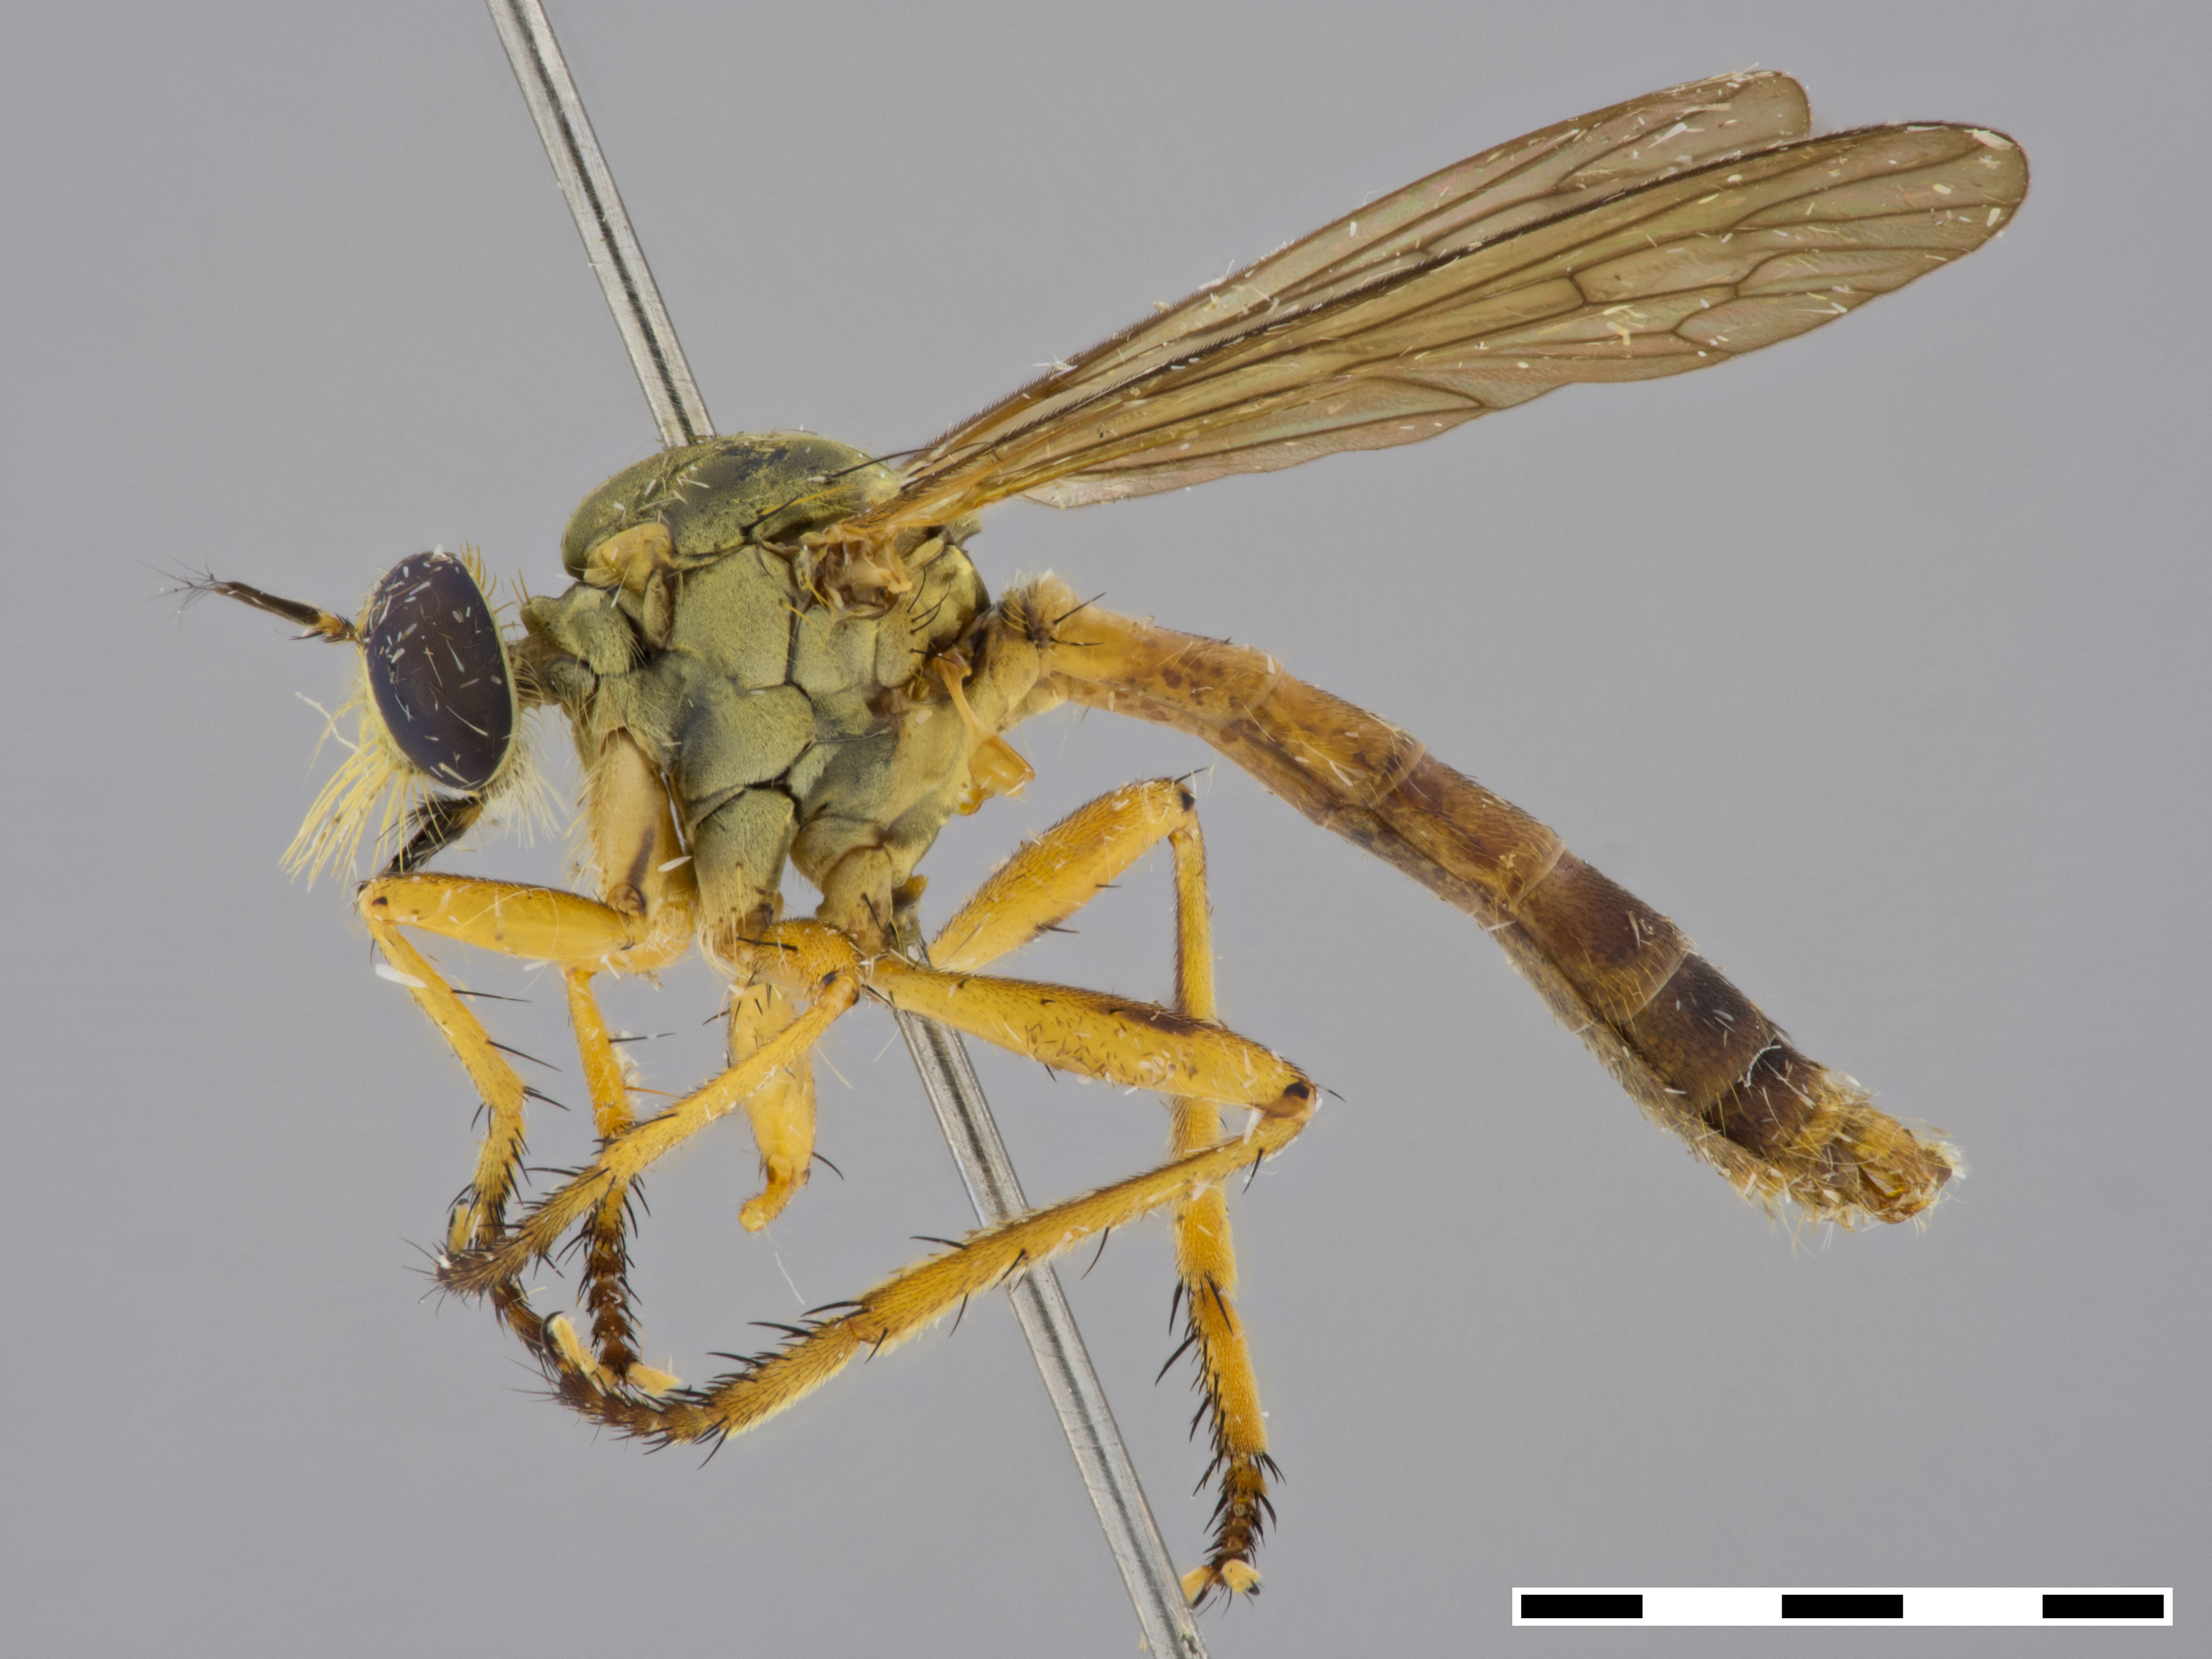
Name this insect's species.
Michotamia fuscifemorata
